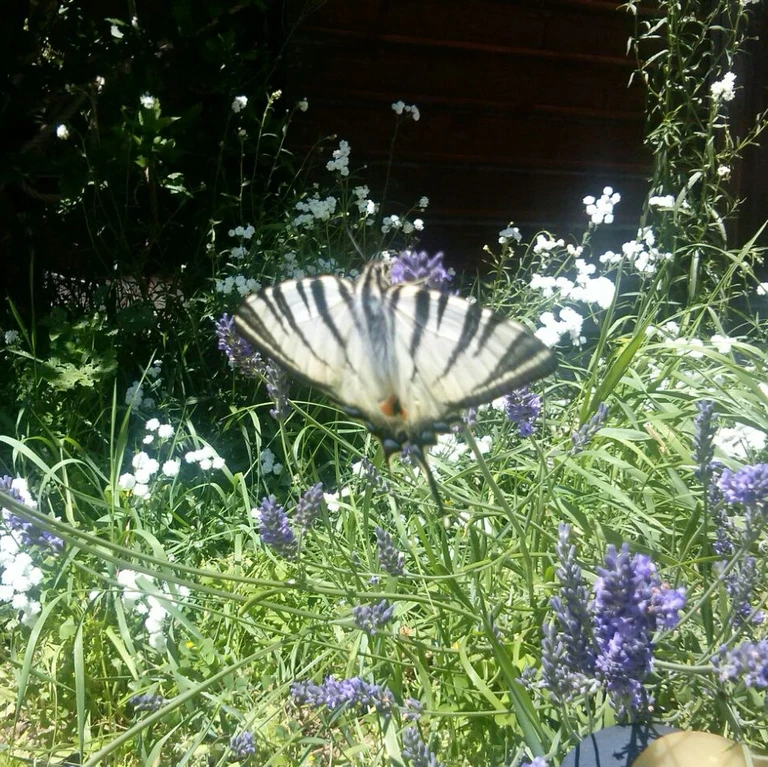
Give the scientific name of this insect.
Iphiclides podalirius
